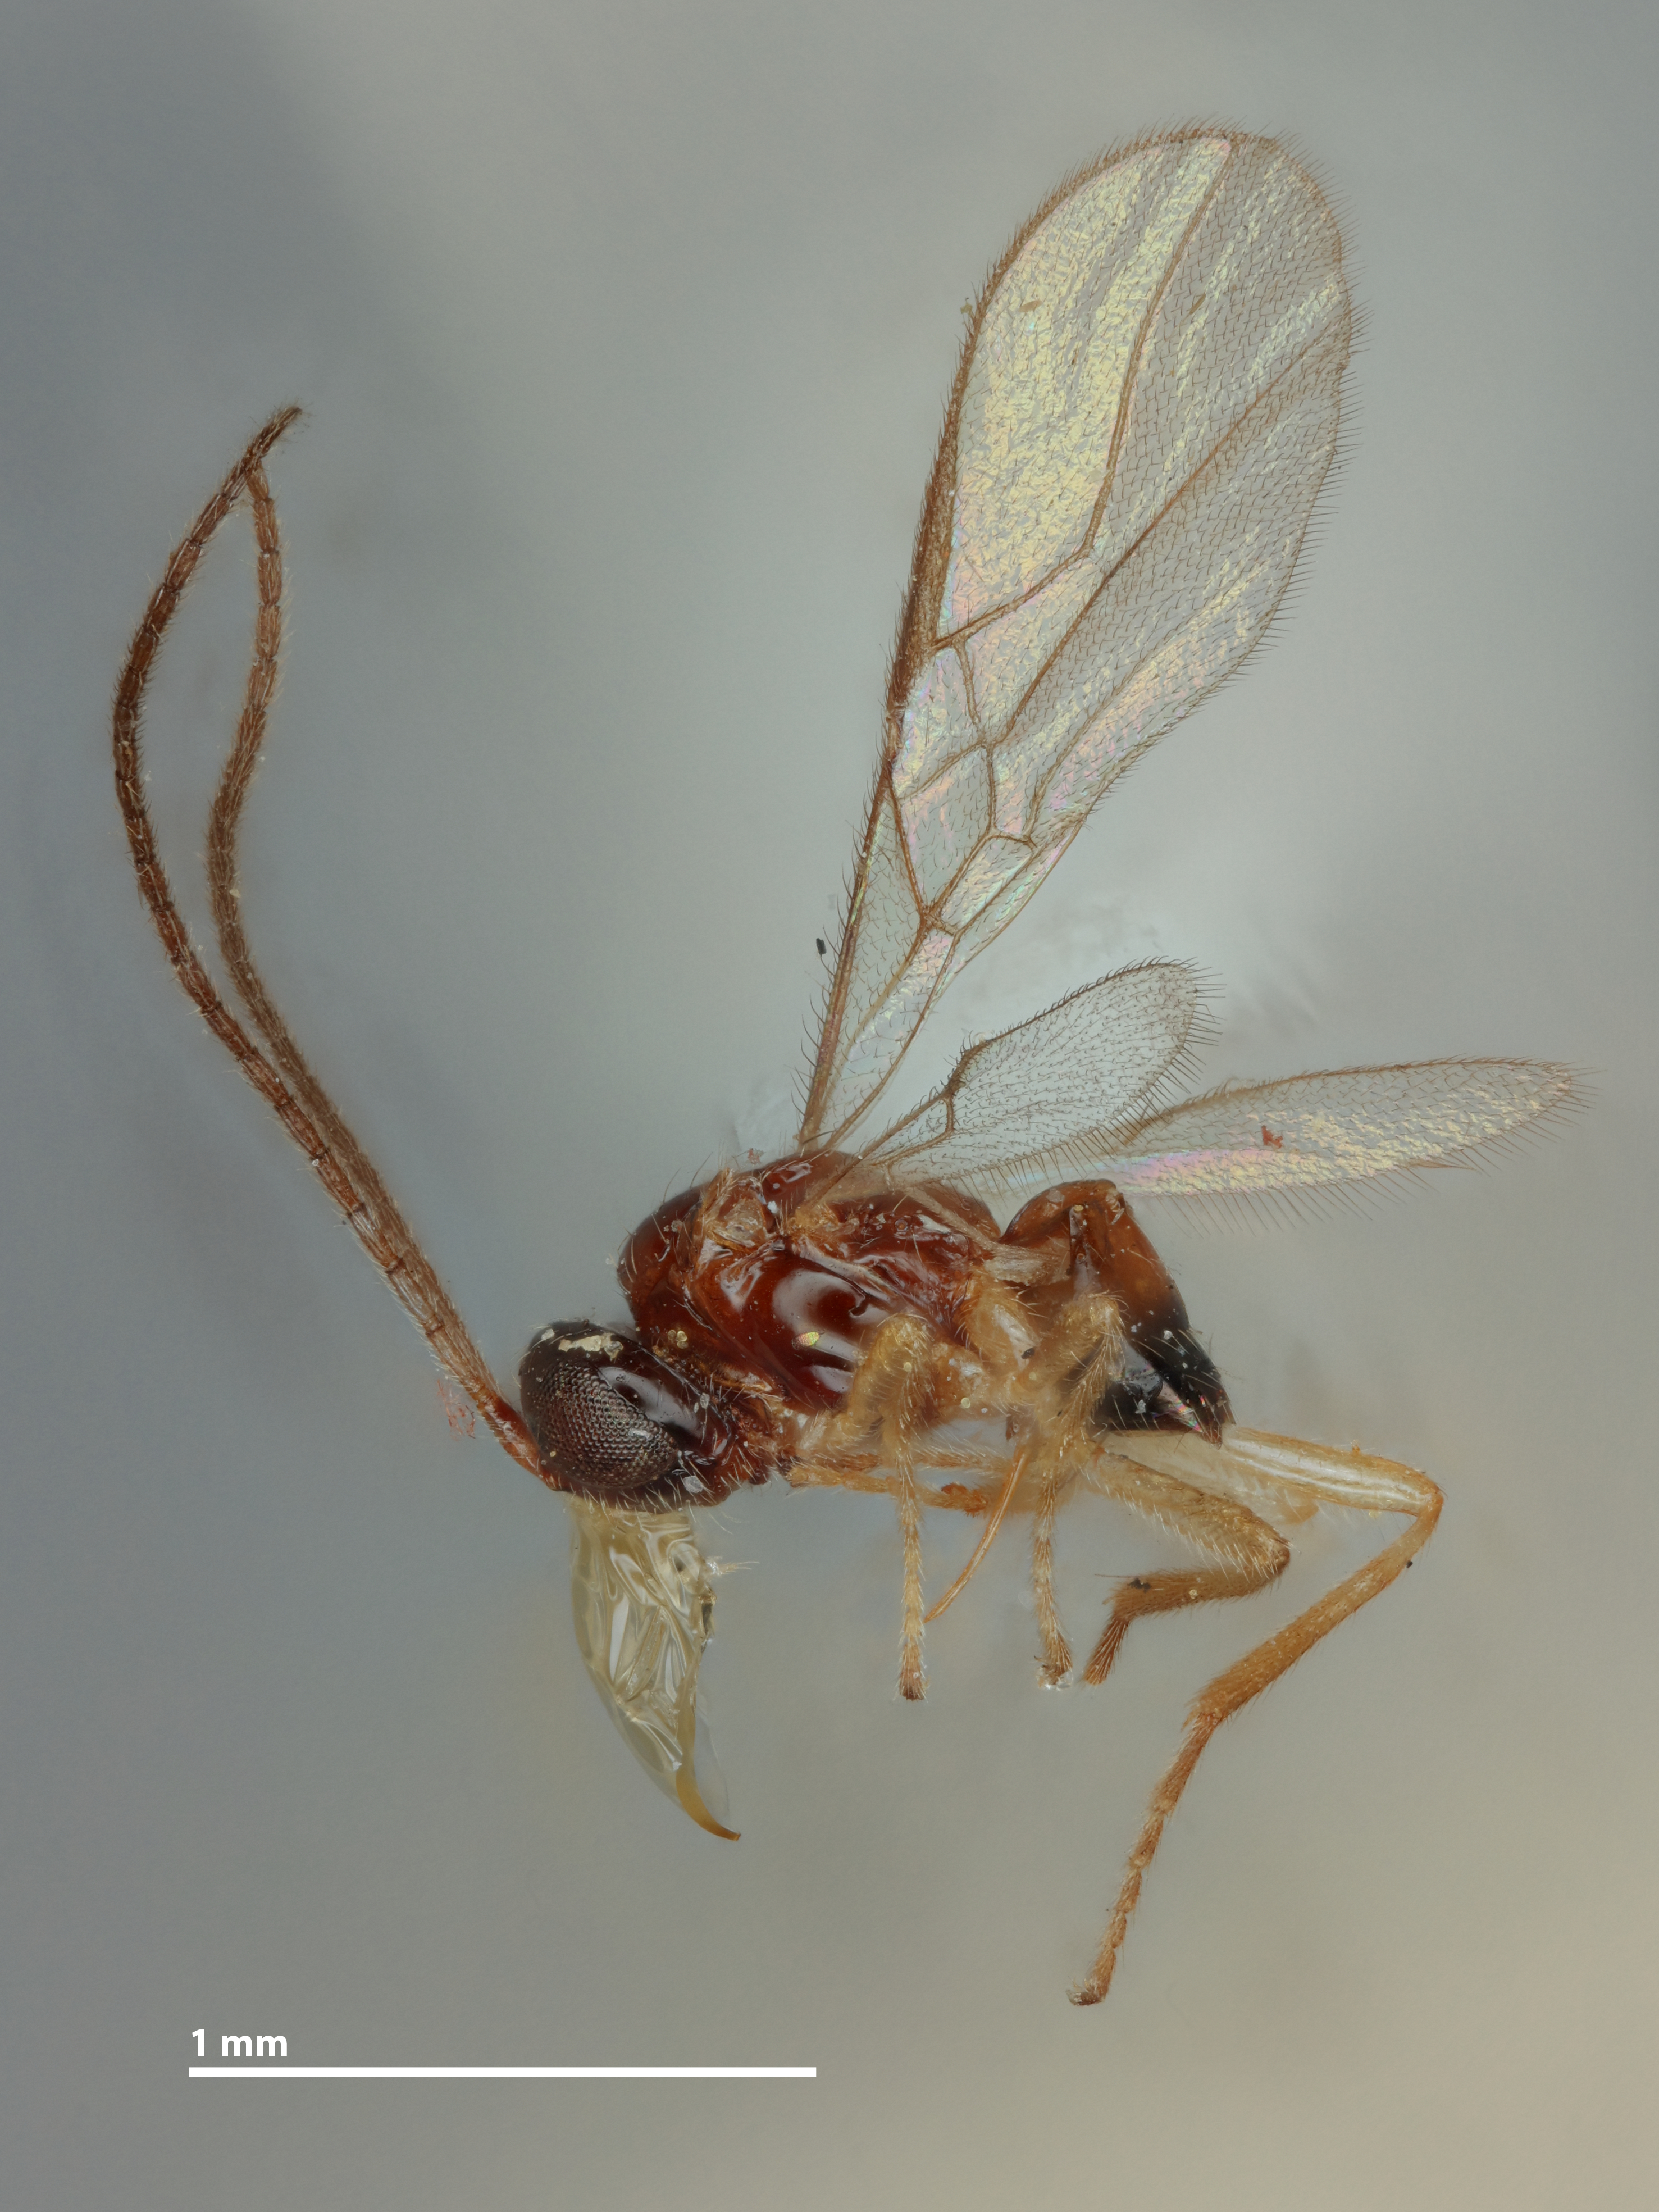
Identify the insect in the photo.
Opius altritemporalis
